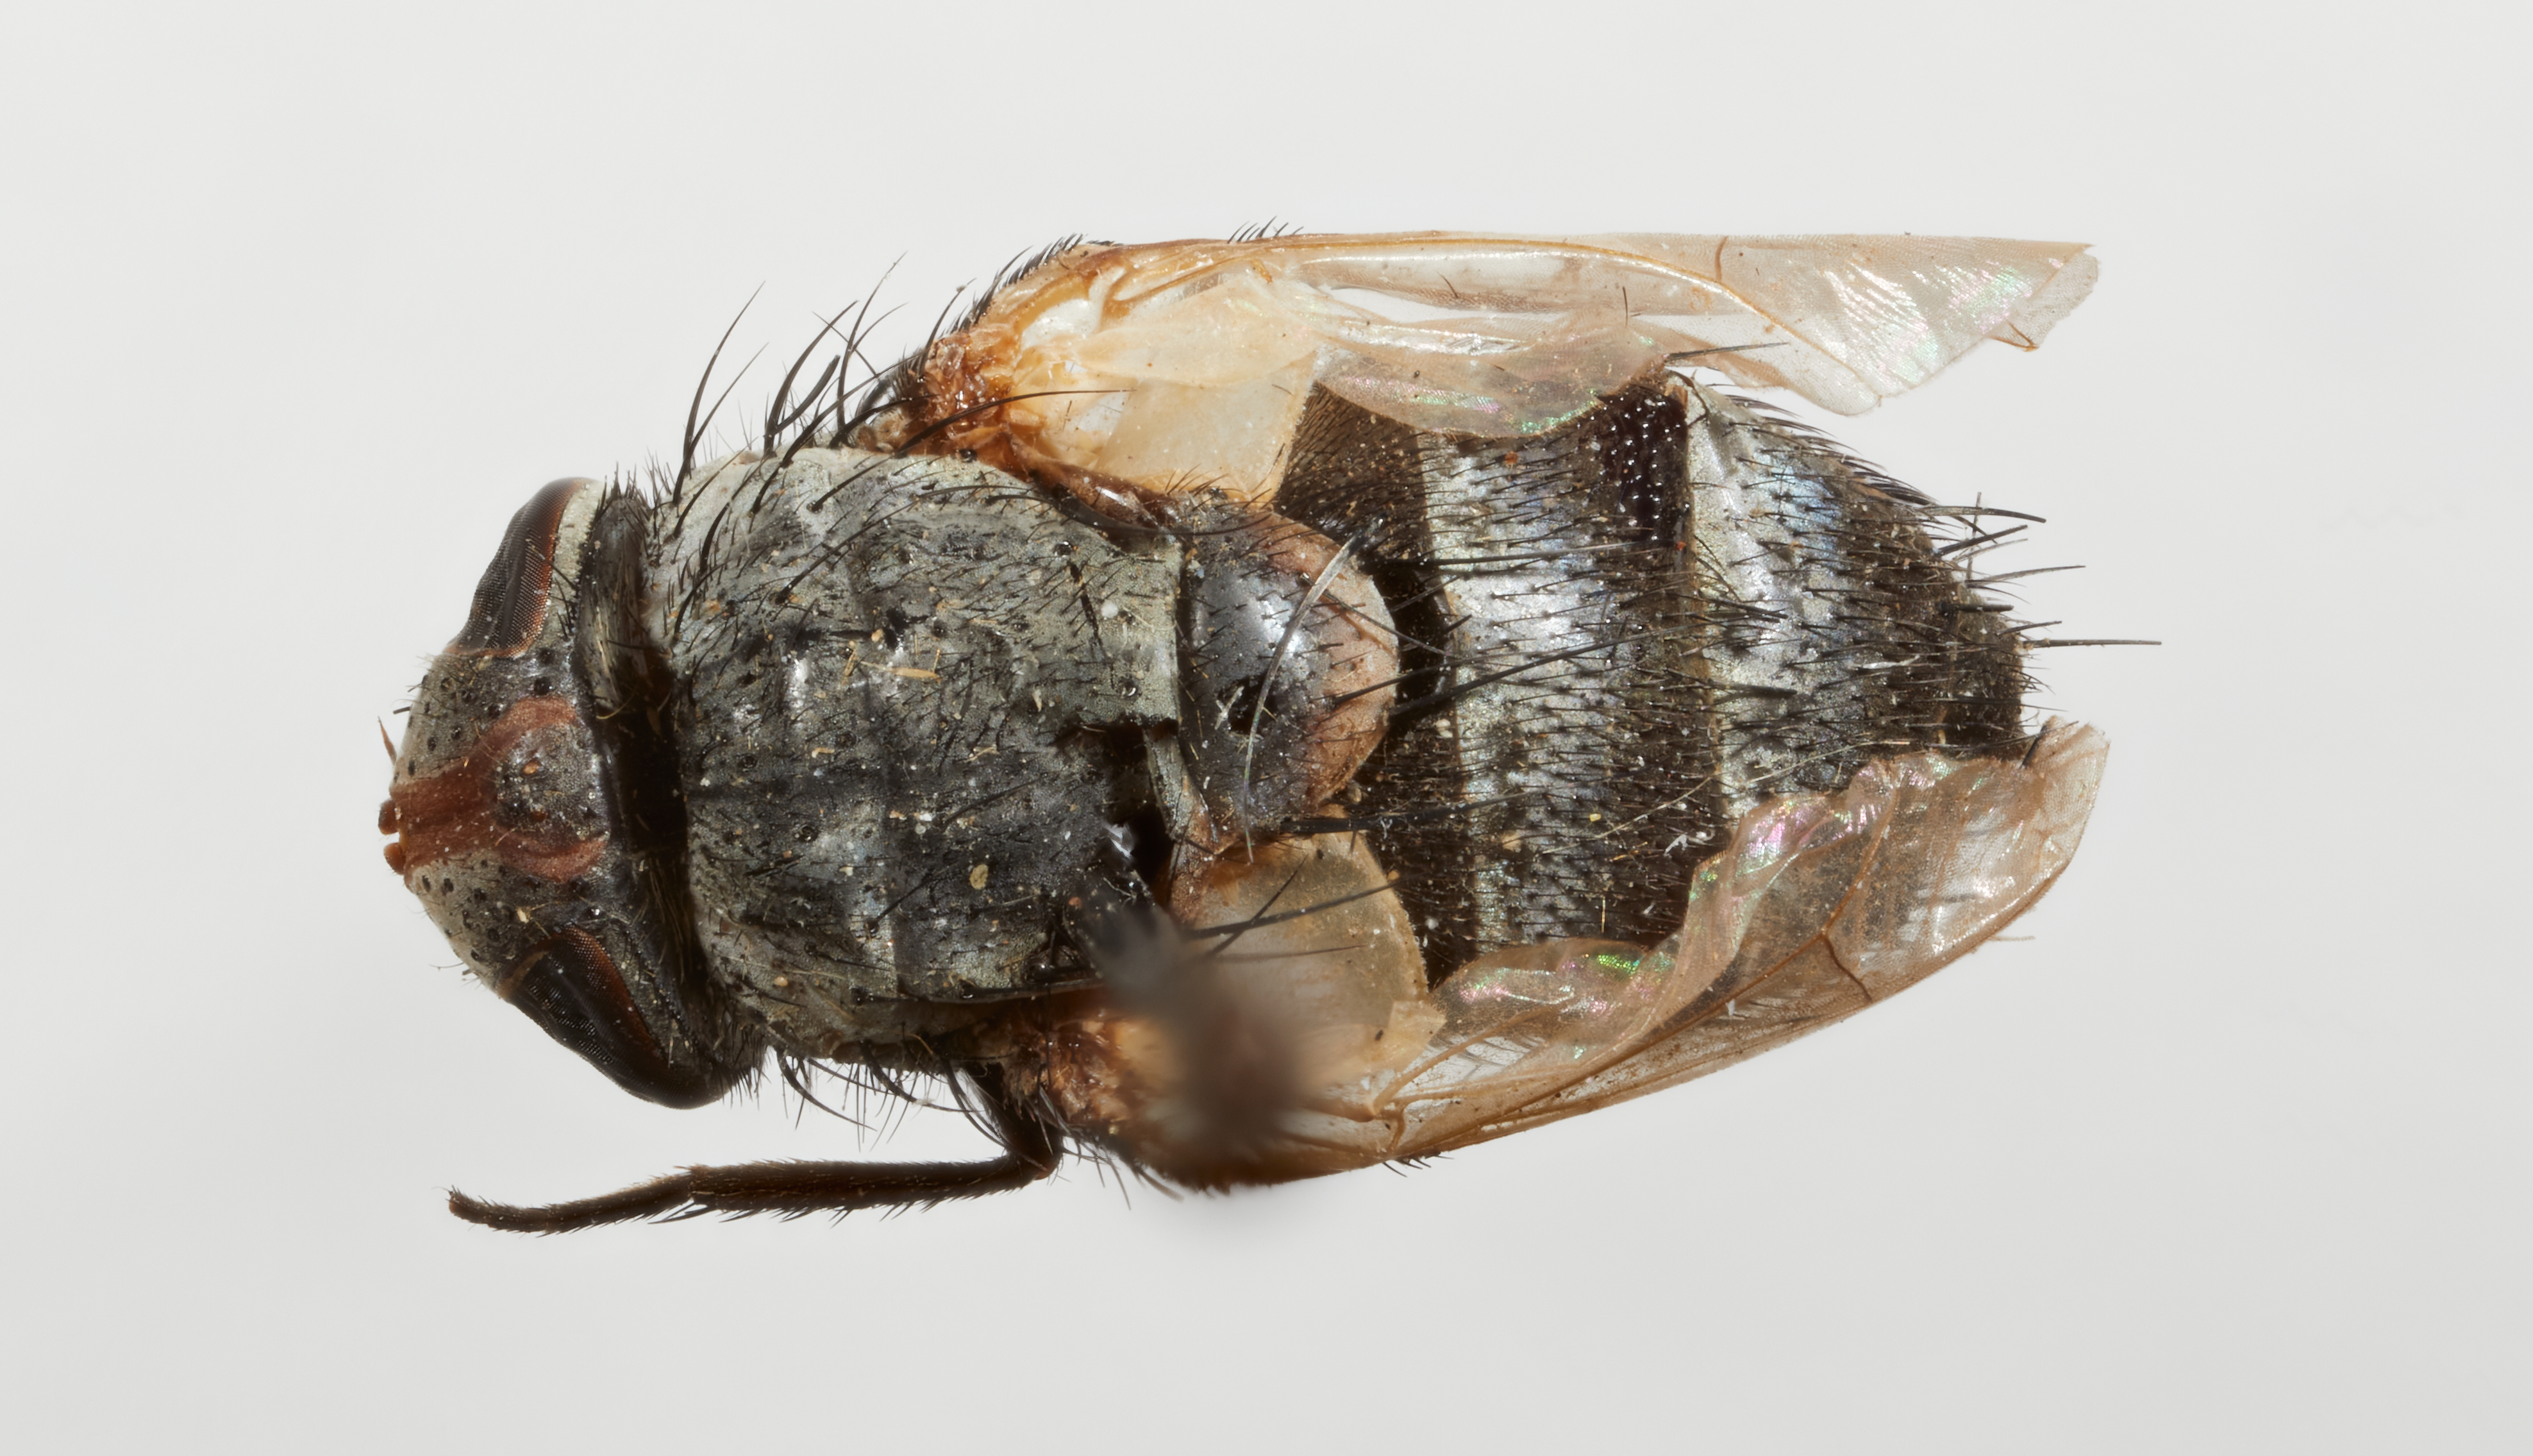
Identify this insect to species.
Kuwania conspersa
